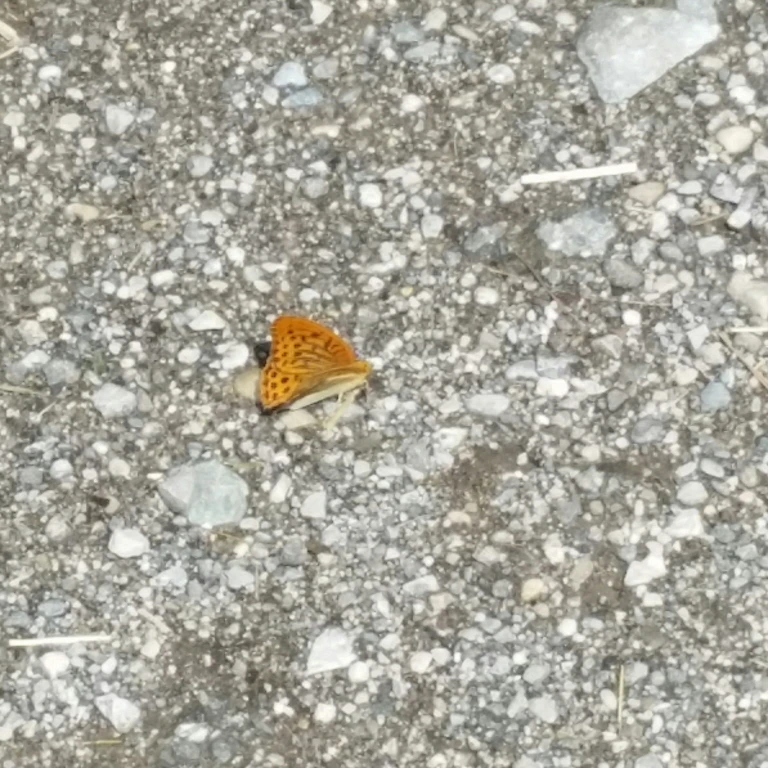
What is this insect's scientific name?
Argynnis paphia
